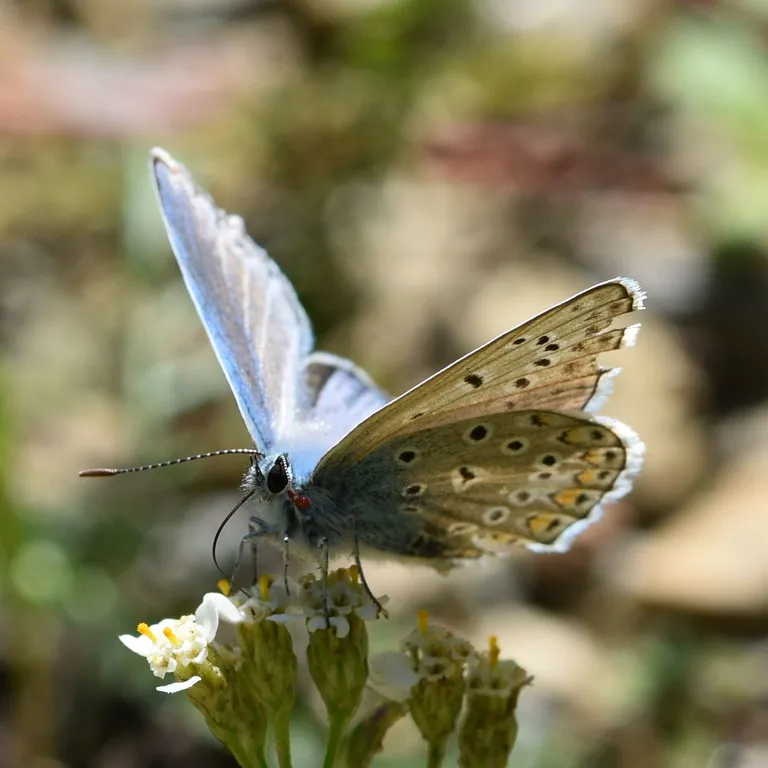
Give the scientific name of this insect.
Polyommatus icarus
